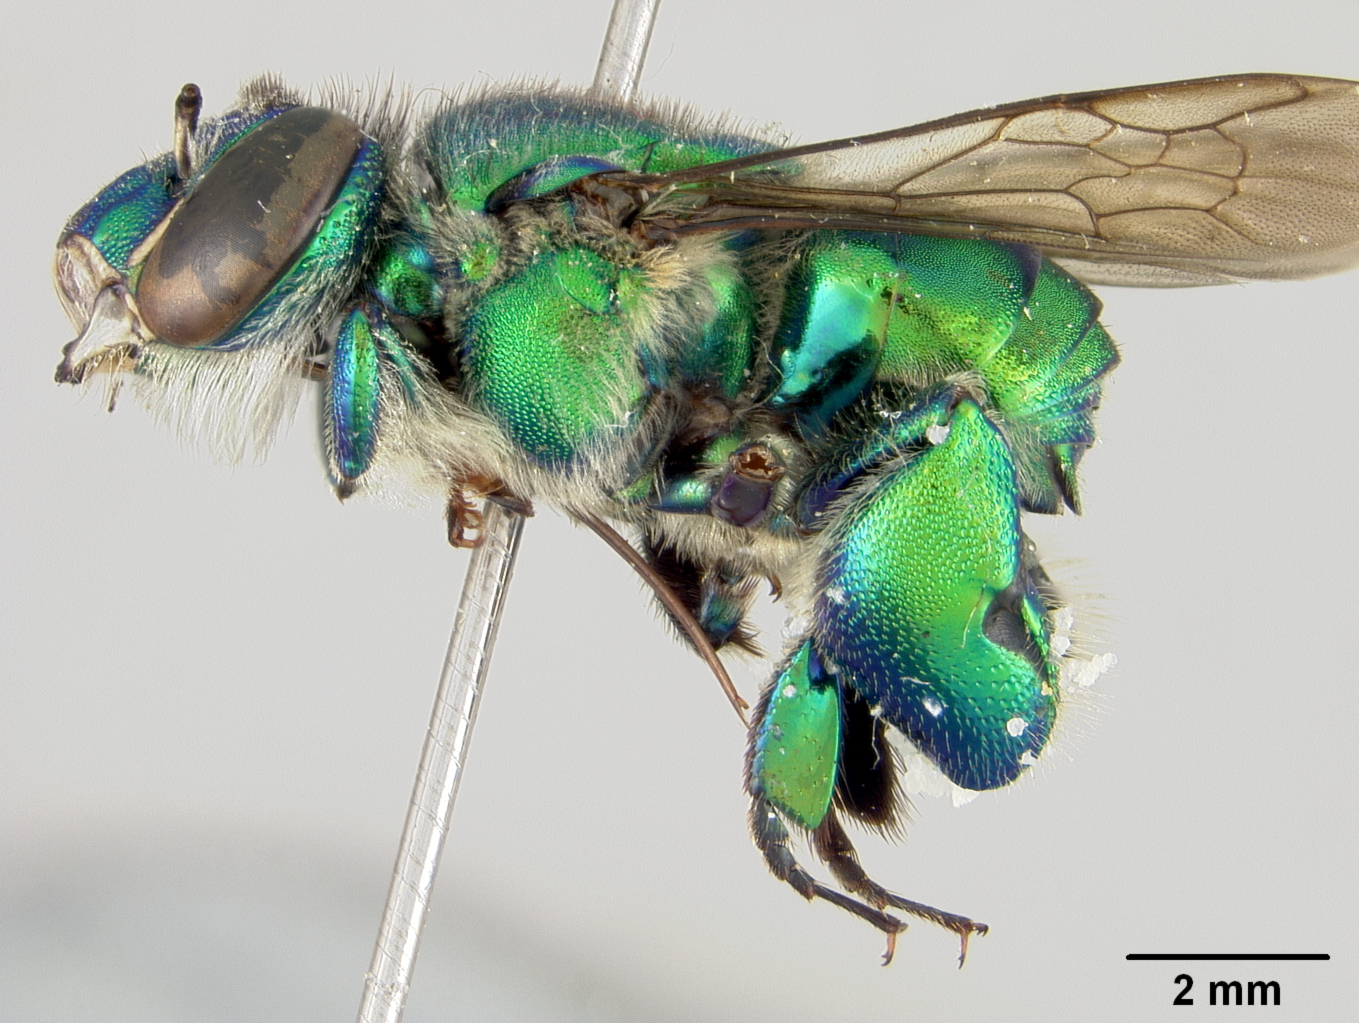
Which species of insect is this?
Euglossa despecta
